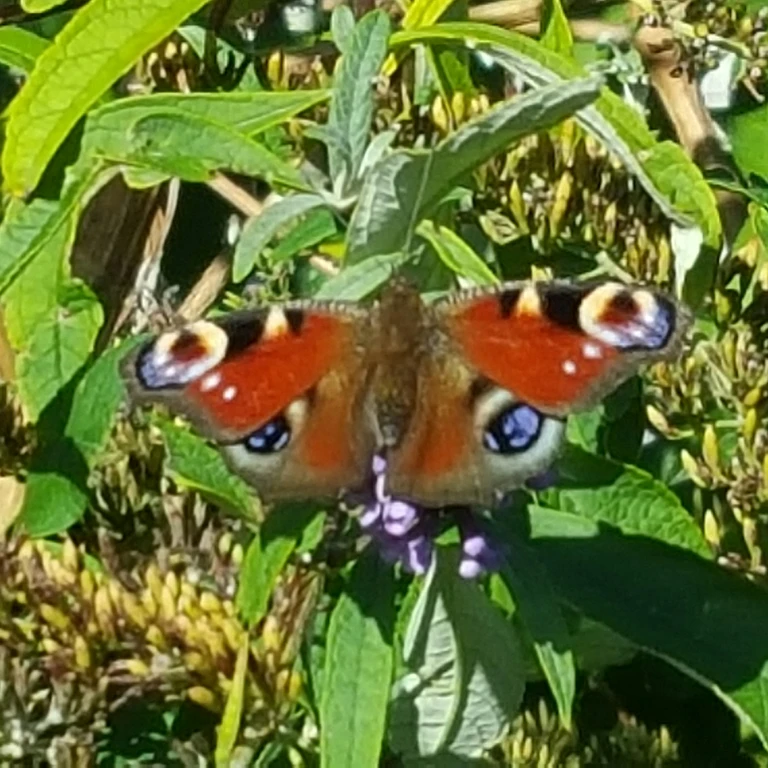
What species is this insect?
Aglais io
